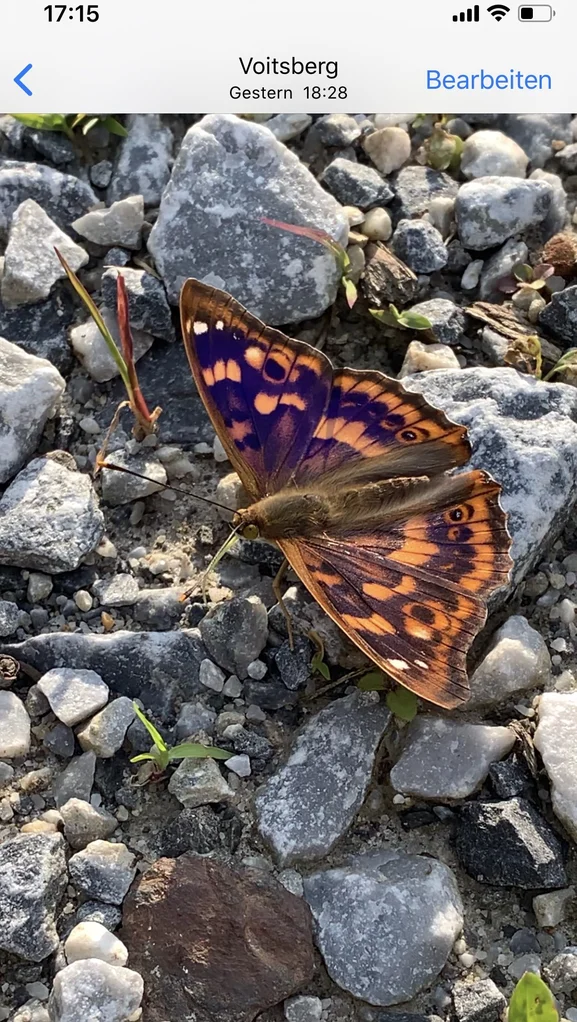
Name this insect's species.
Apatura ilia
